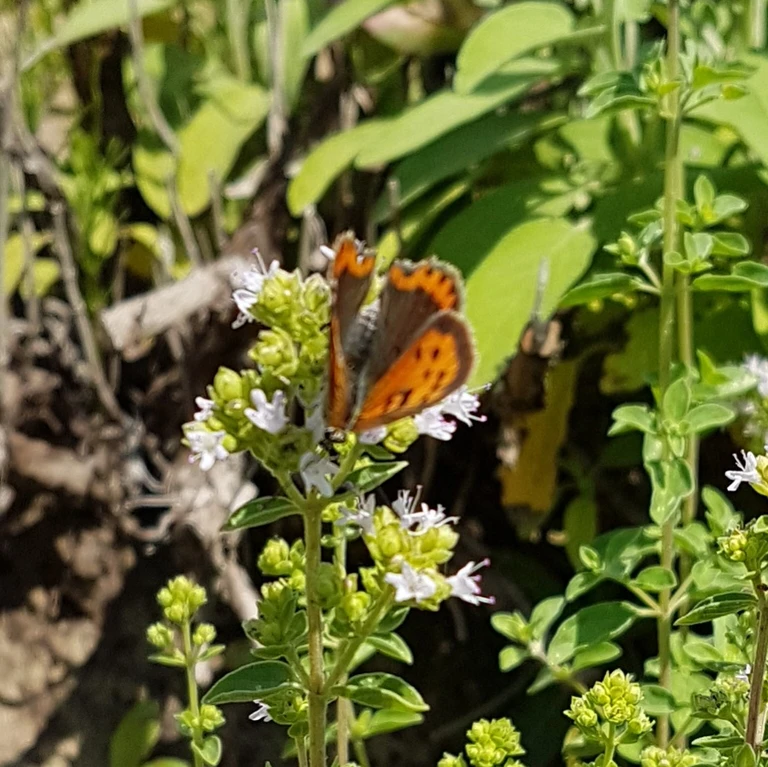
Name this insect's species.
Lycaena phlaeas
